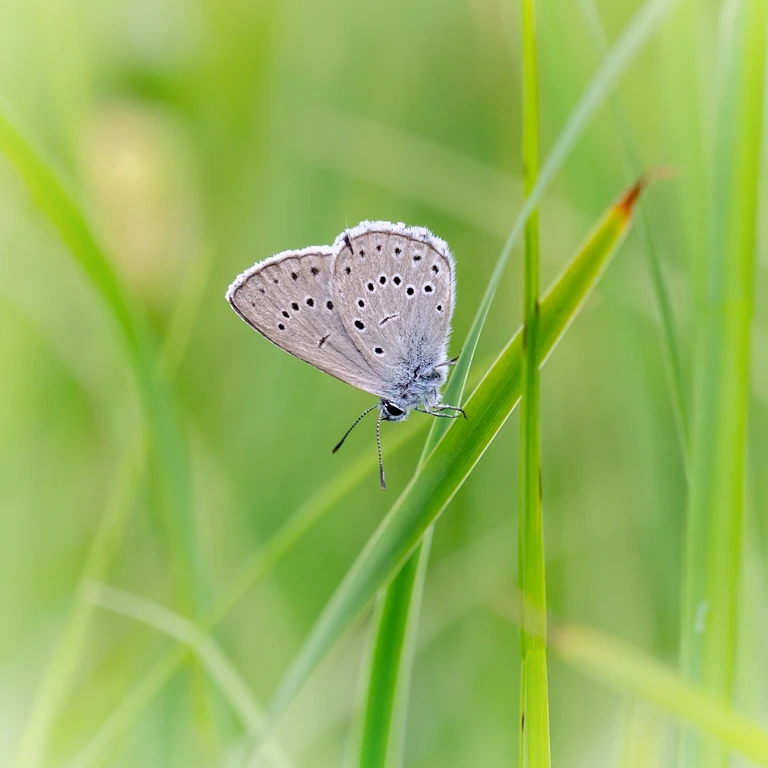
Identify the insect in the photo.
Phengaris teleius
